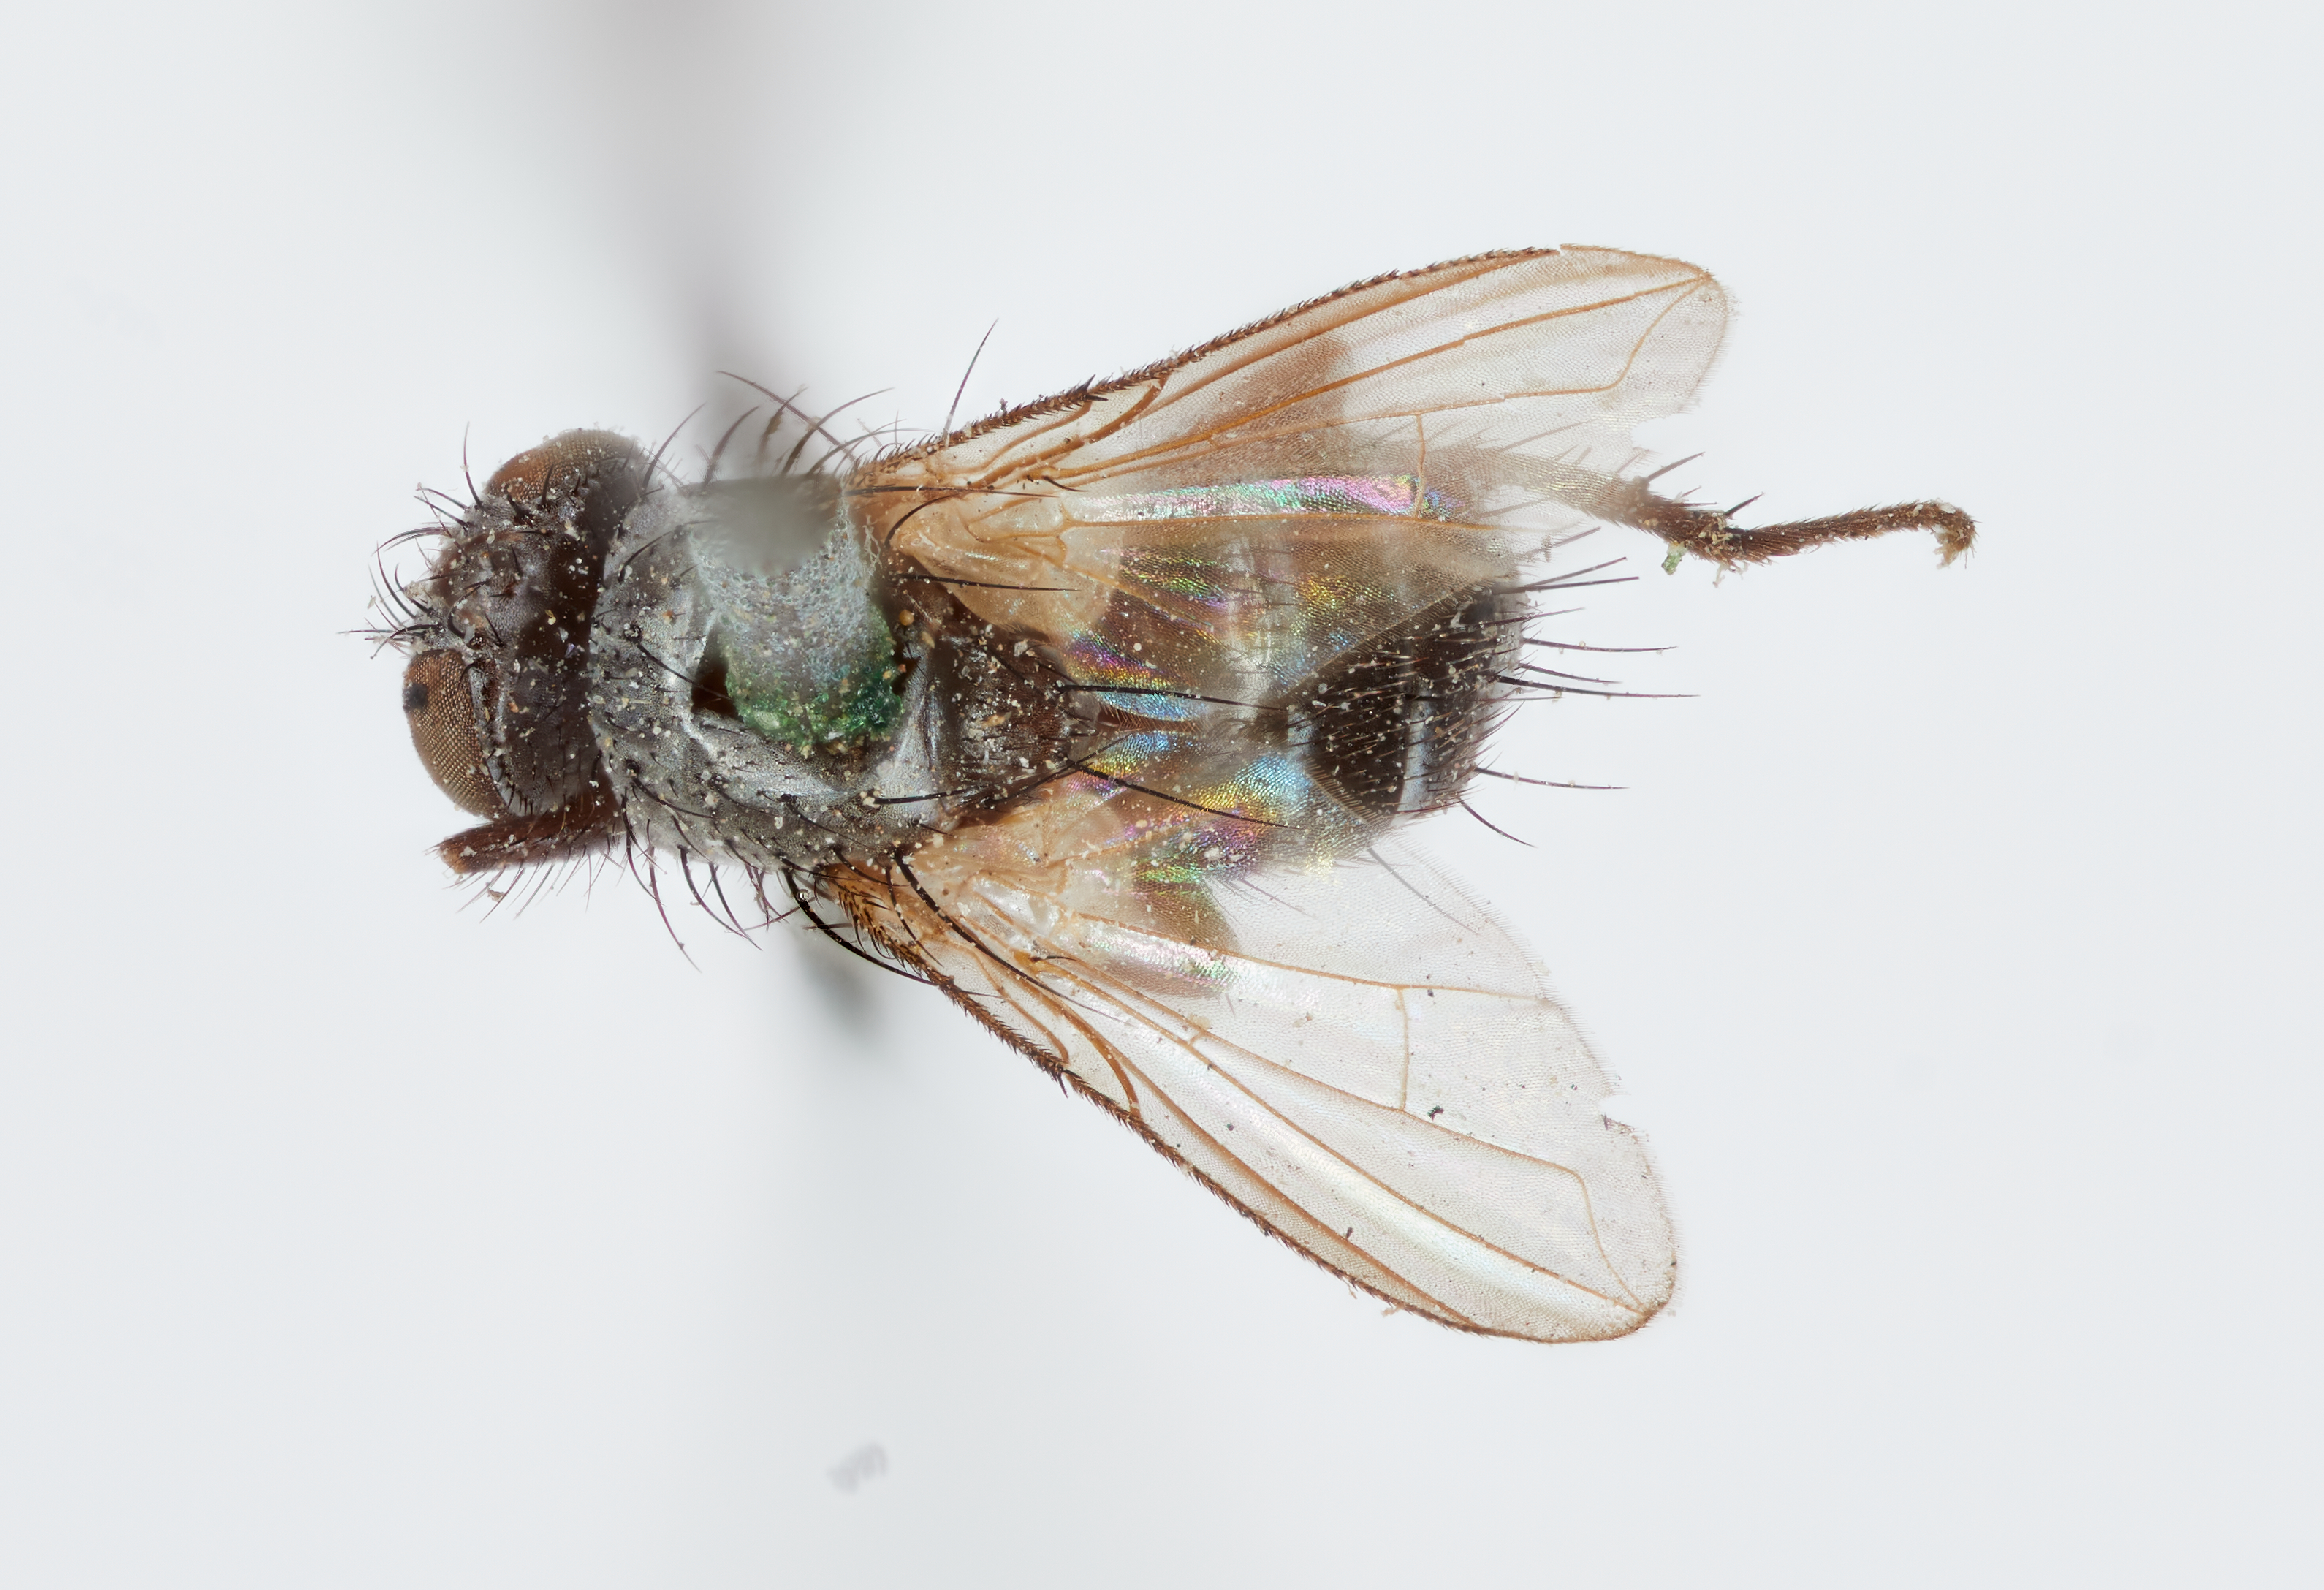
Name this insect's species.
Clausicella tarsalis
